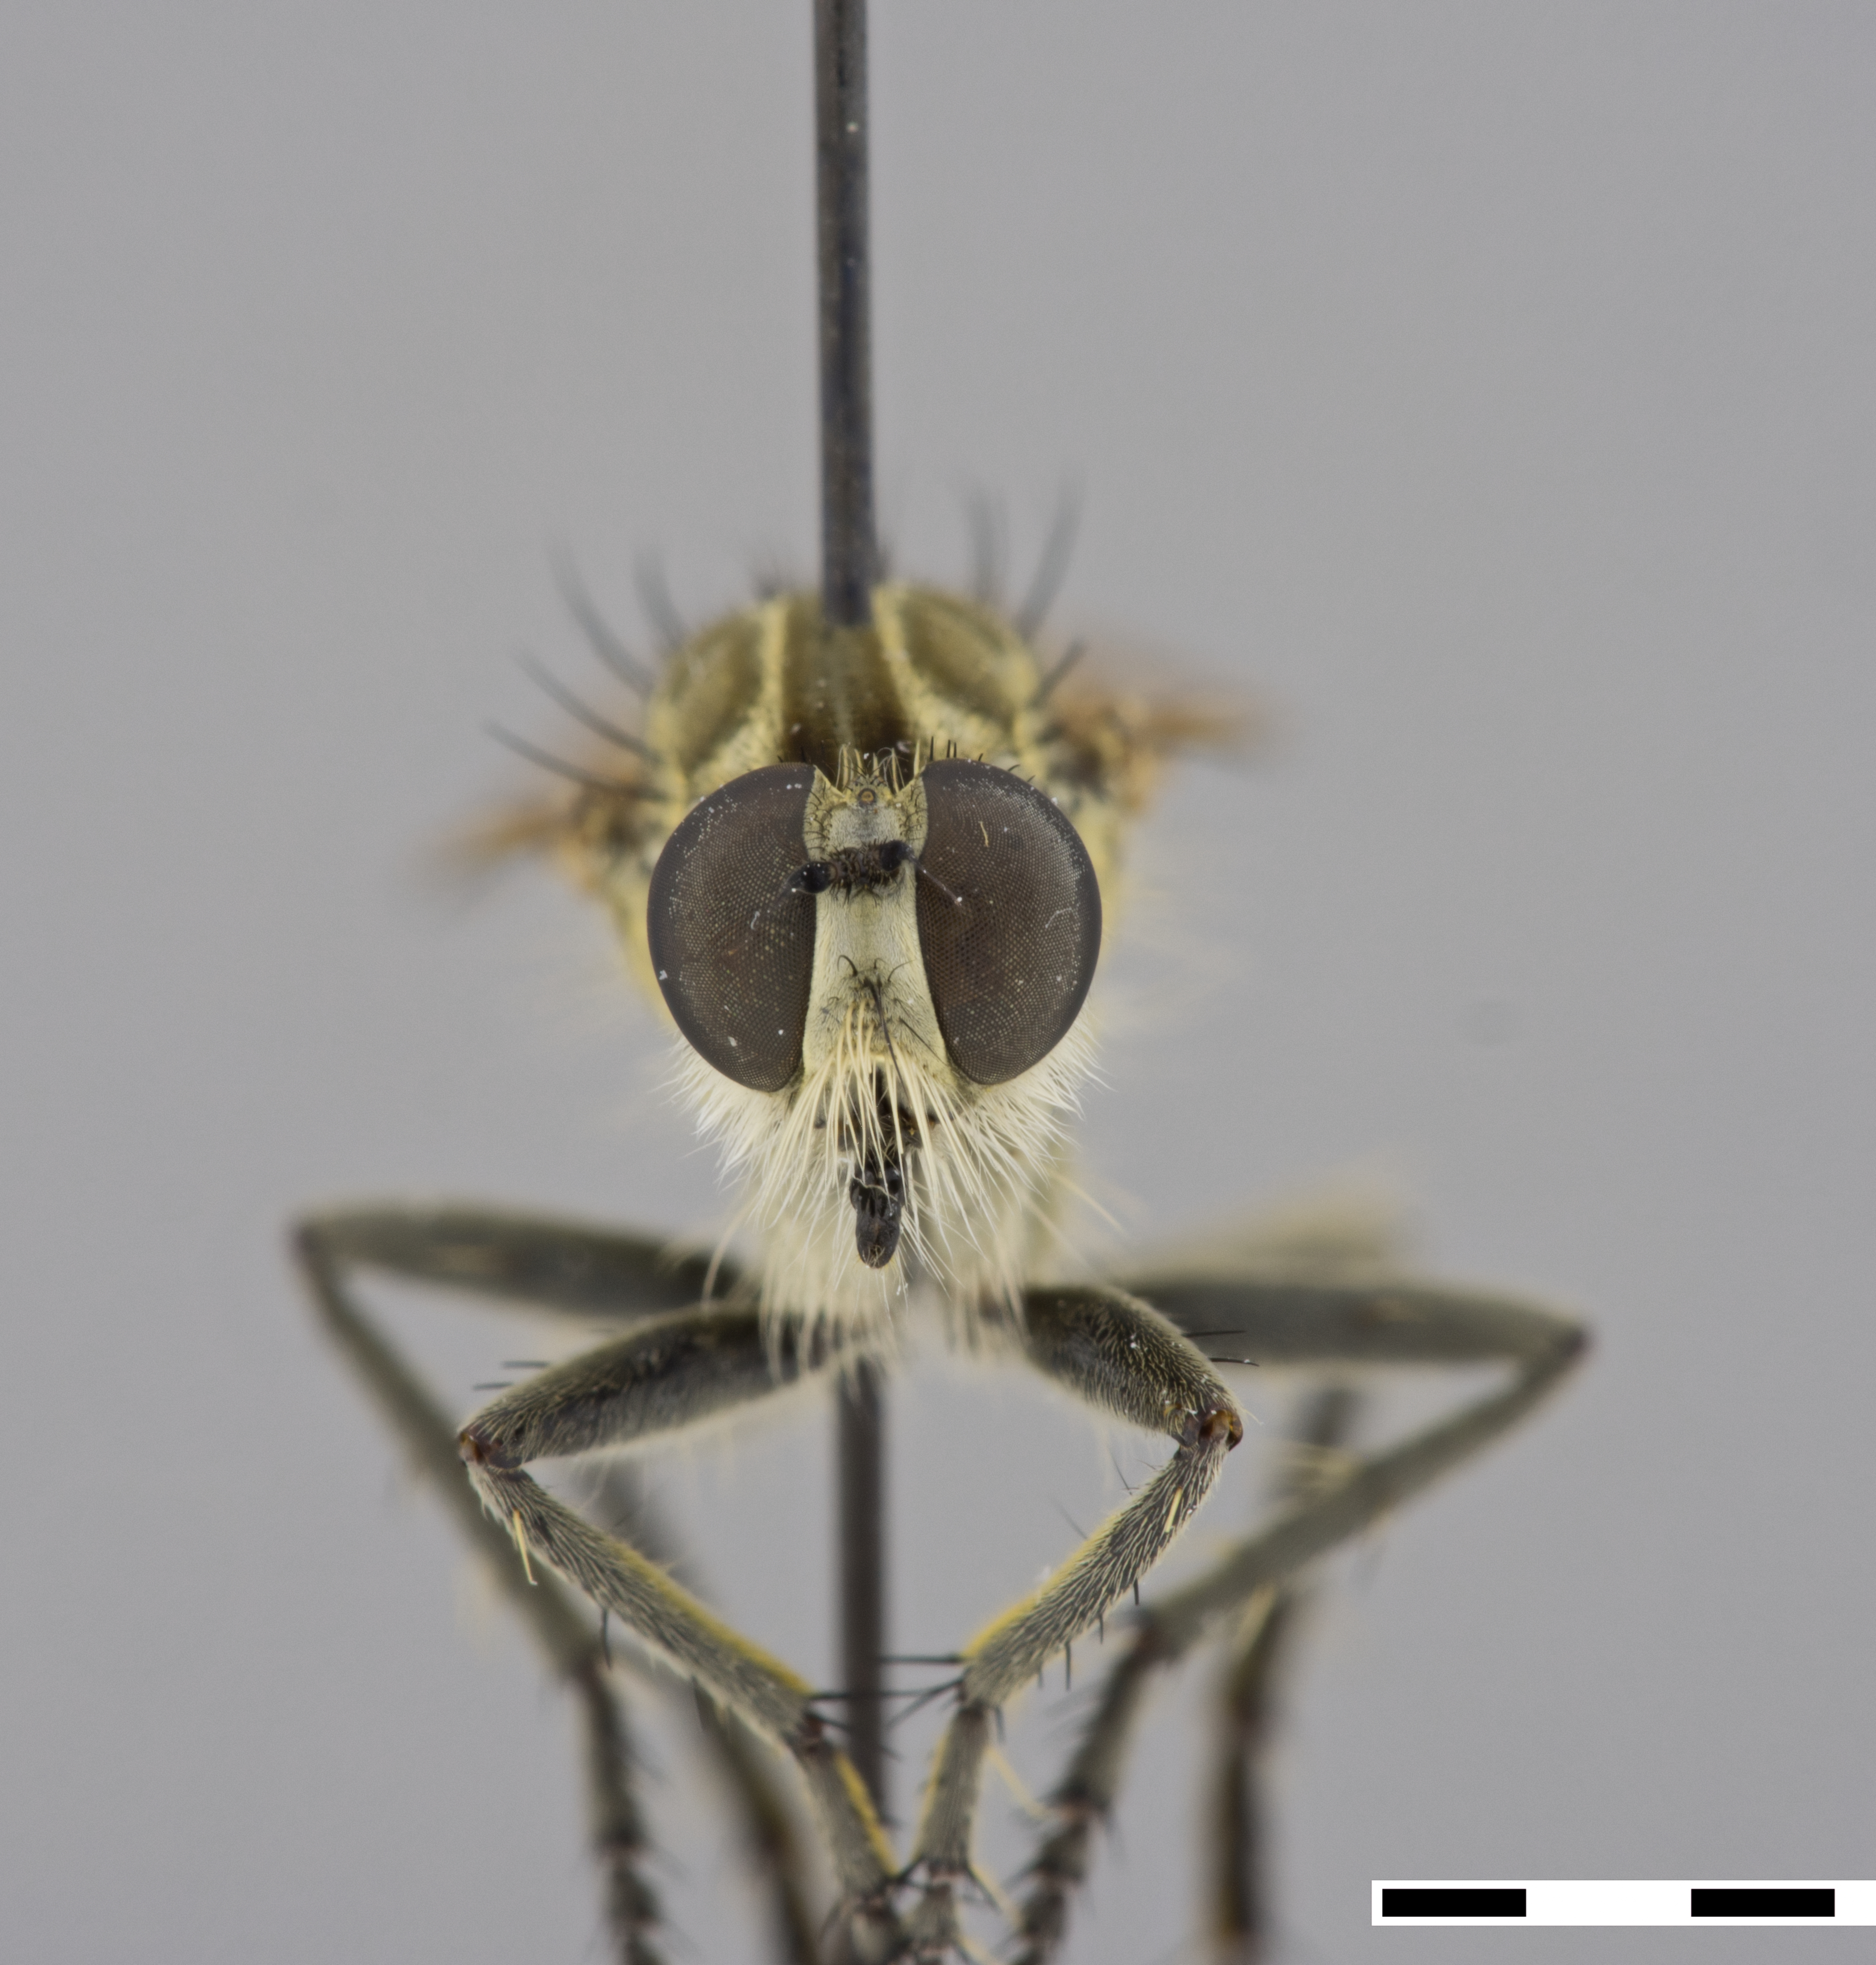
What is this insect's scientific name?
Philonicus albiceps
